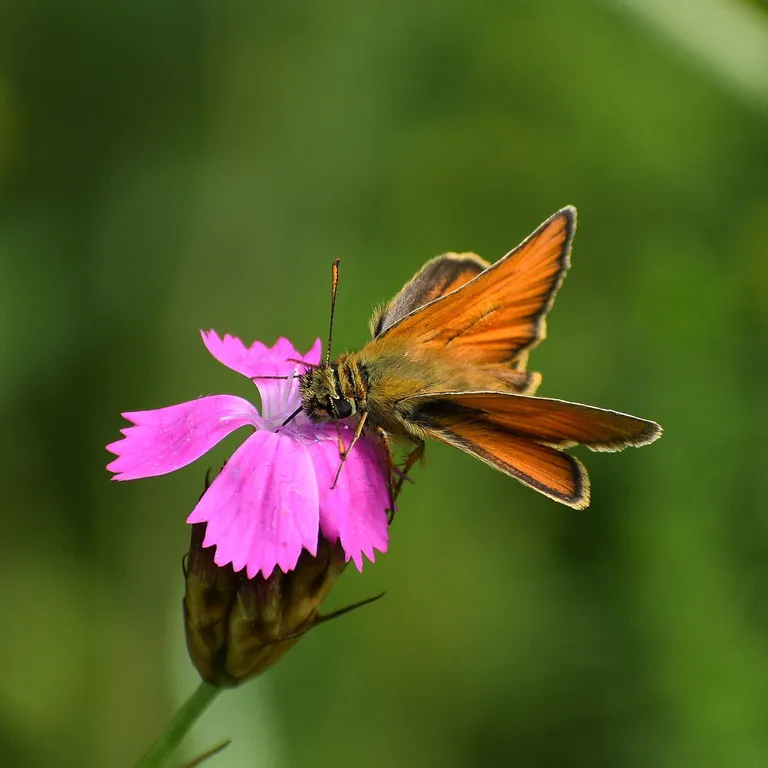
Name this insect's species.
Thymelicus sylvestris
